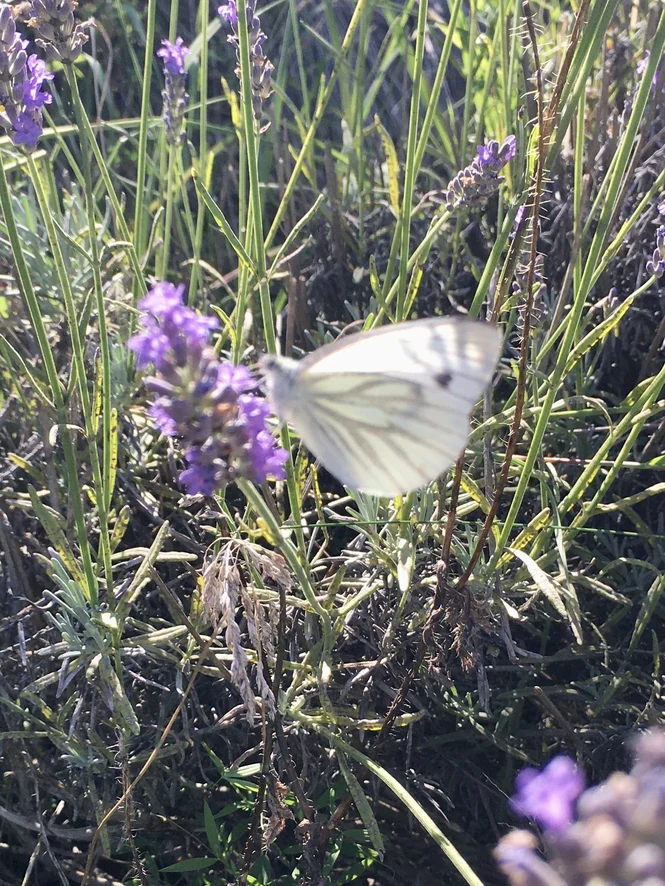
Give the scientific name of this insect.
Pieris napi
